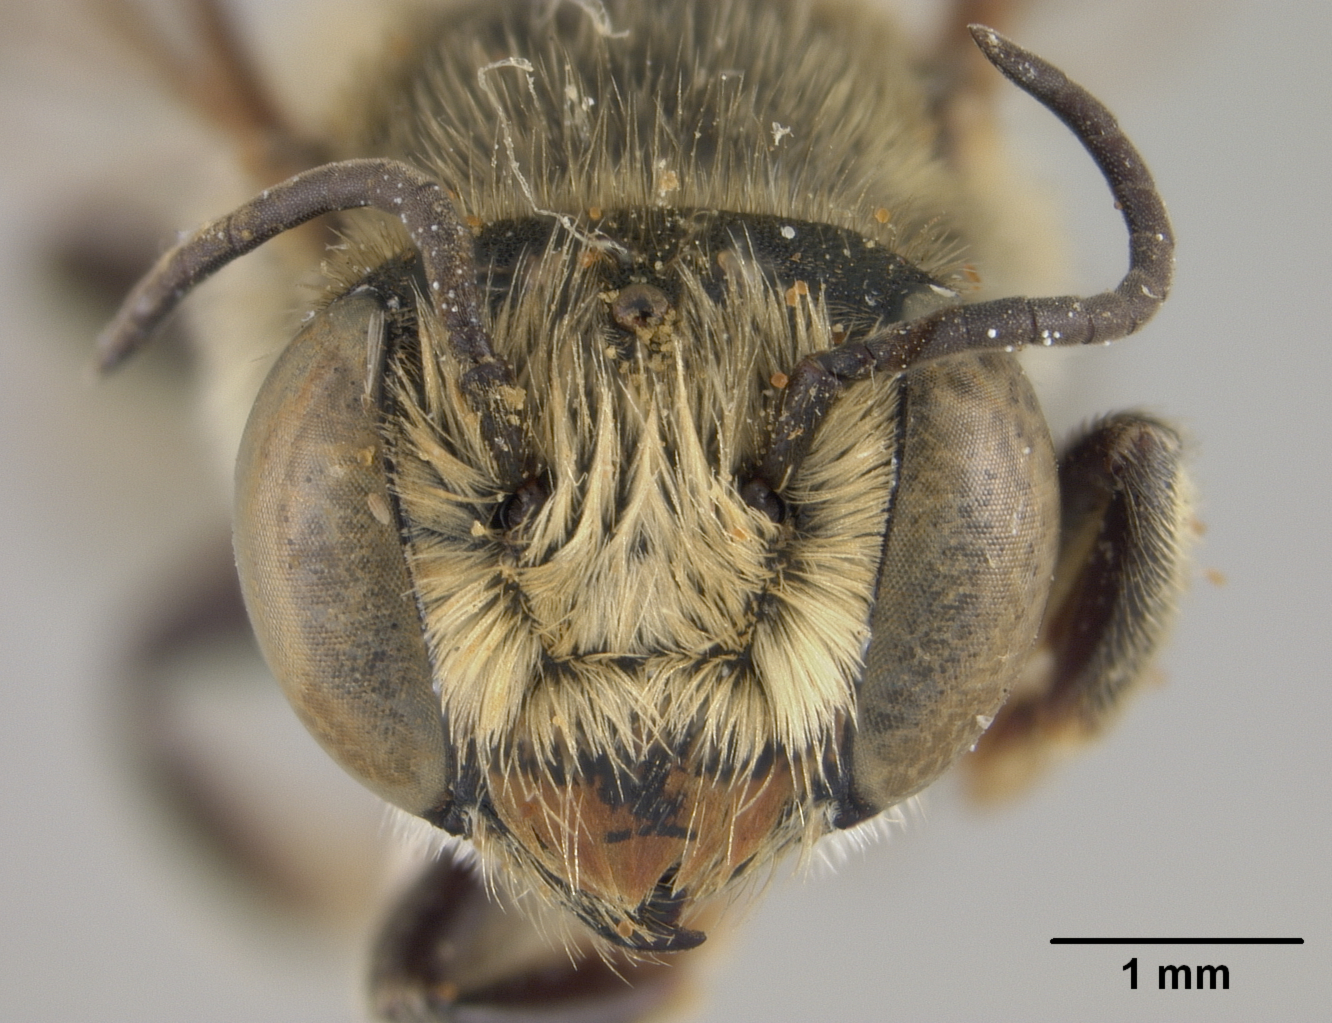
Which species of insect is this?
Megachile navicularis
